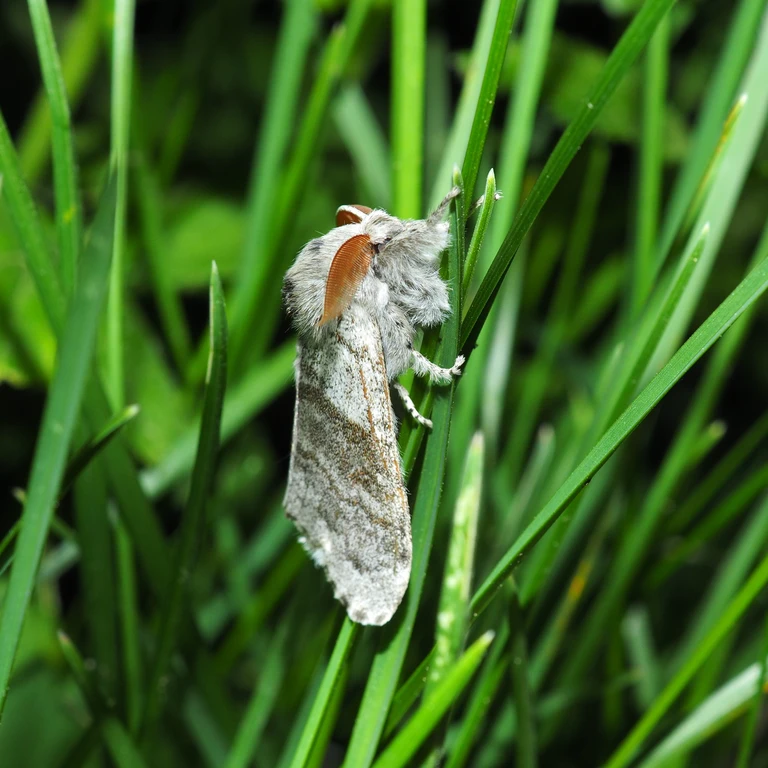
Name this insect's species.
Calliteara pudibunda
